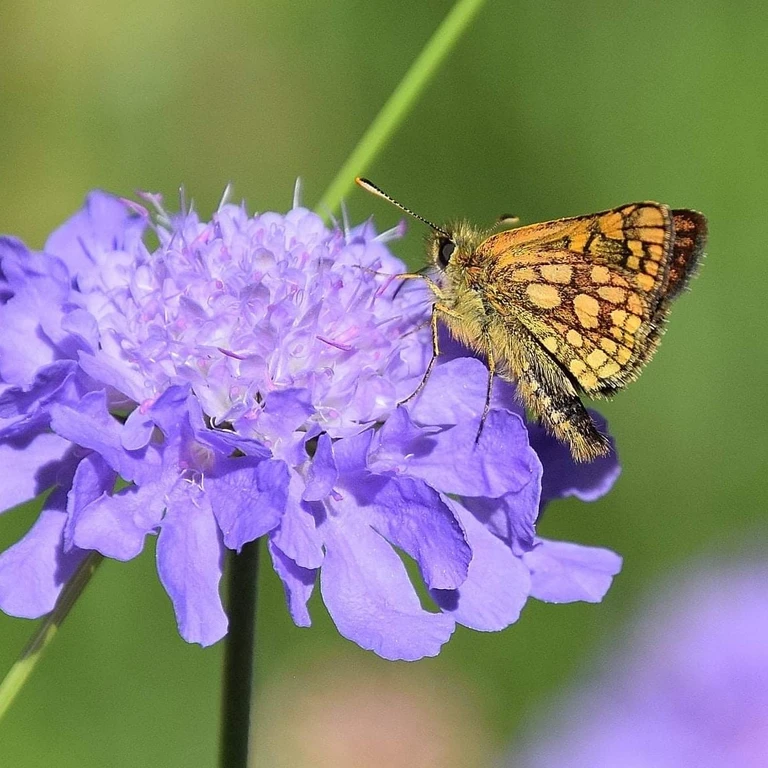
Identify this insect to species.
Carterocephalus palaemon
